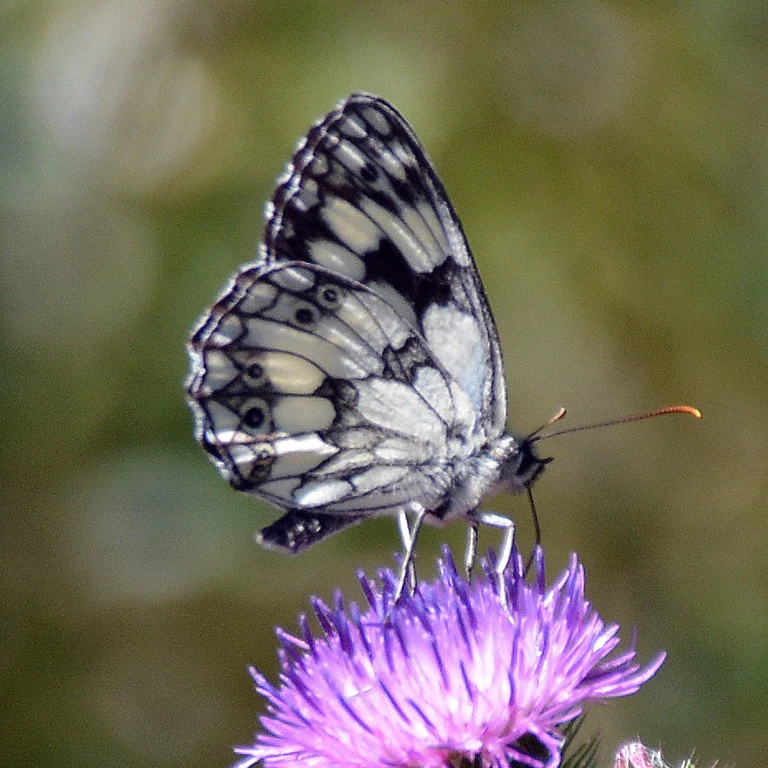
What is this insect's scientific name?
Melanargia galathea
